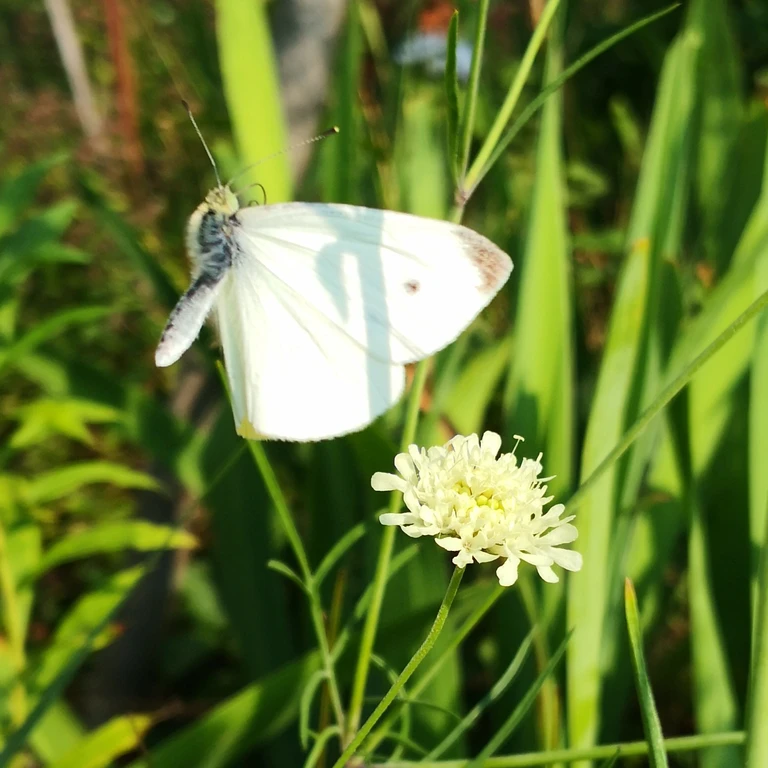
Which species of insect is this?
Pieris rapae
